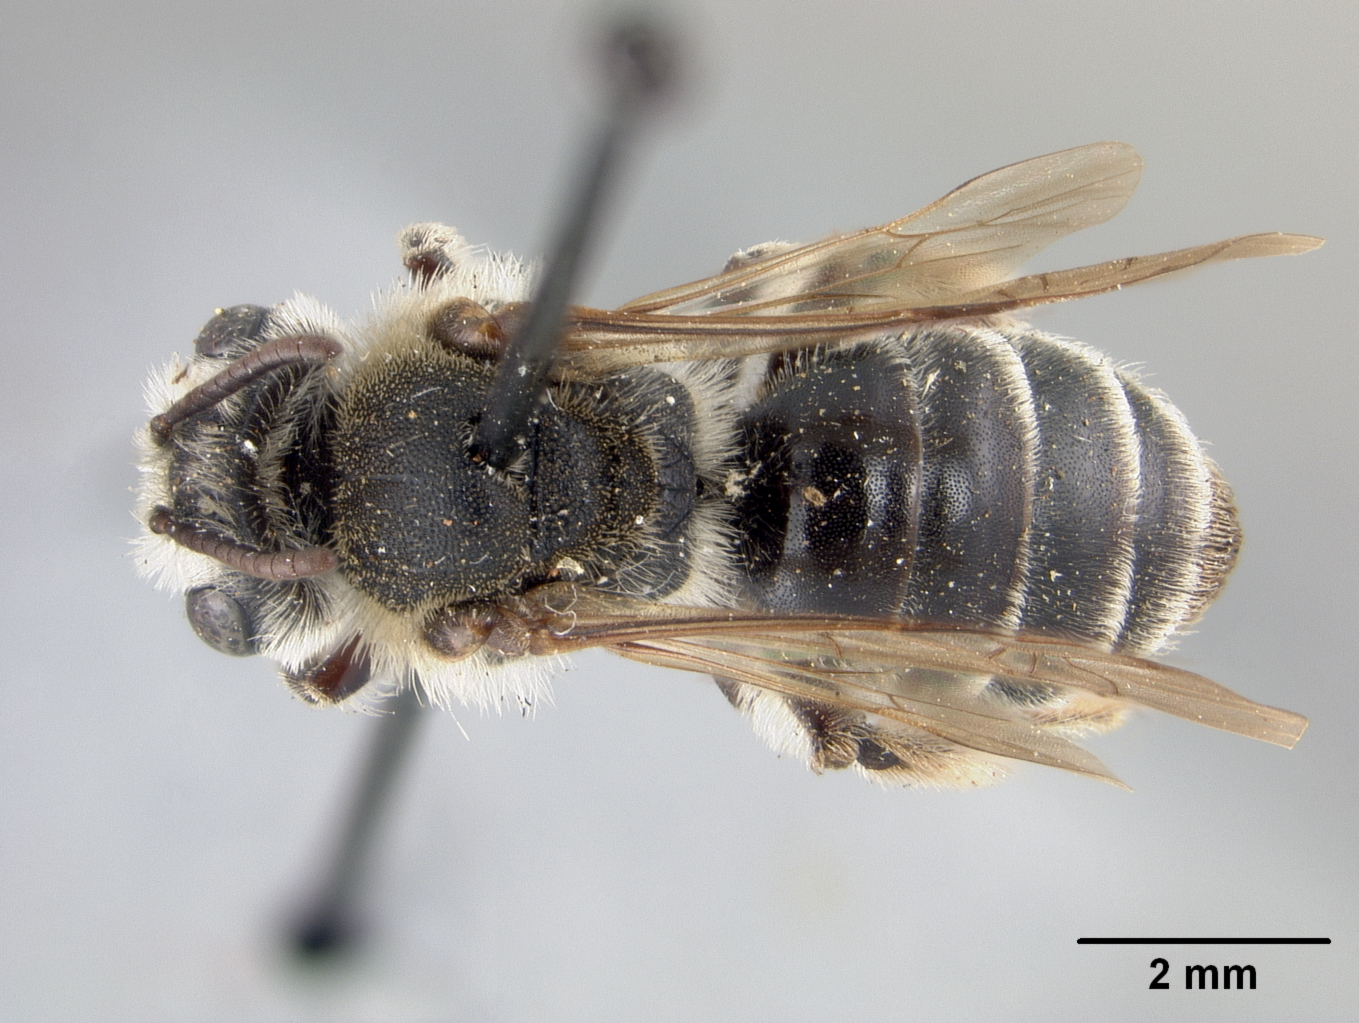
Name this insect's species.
Andrena rubi
